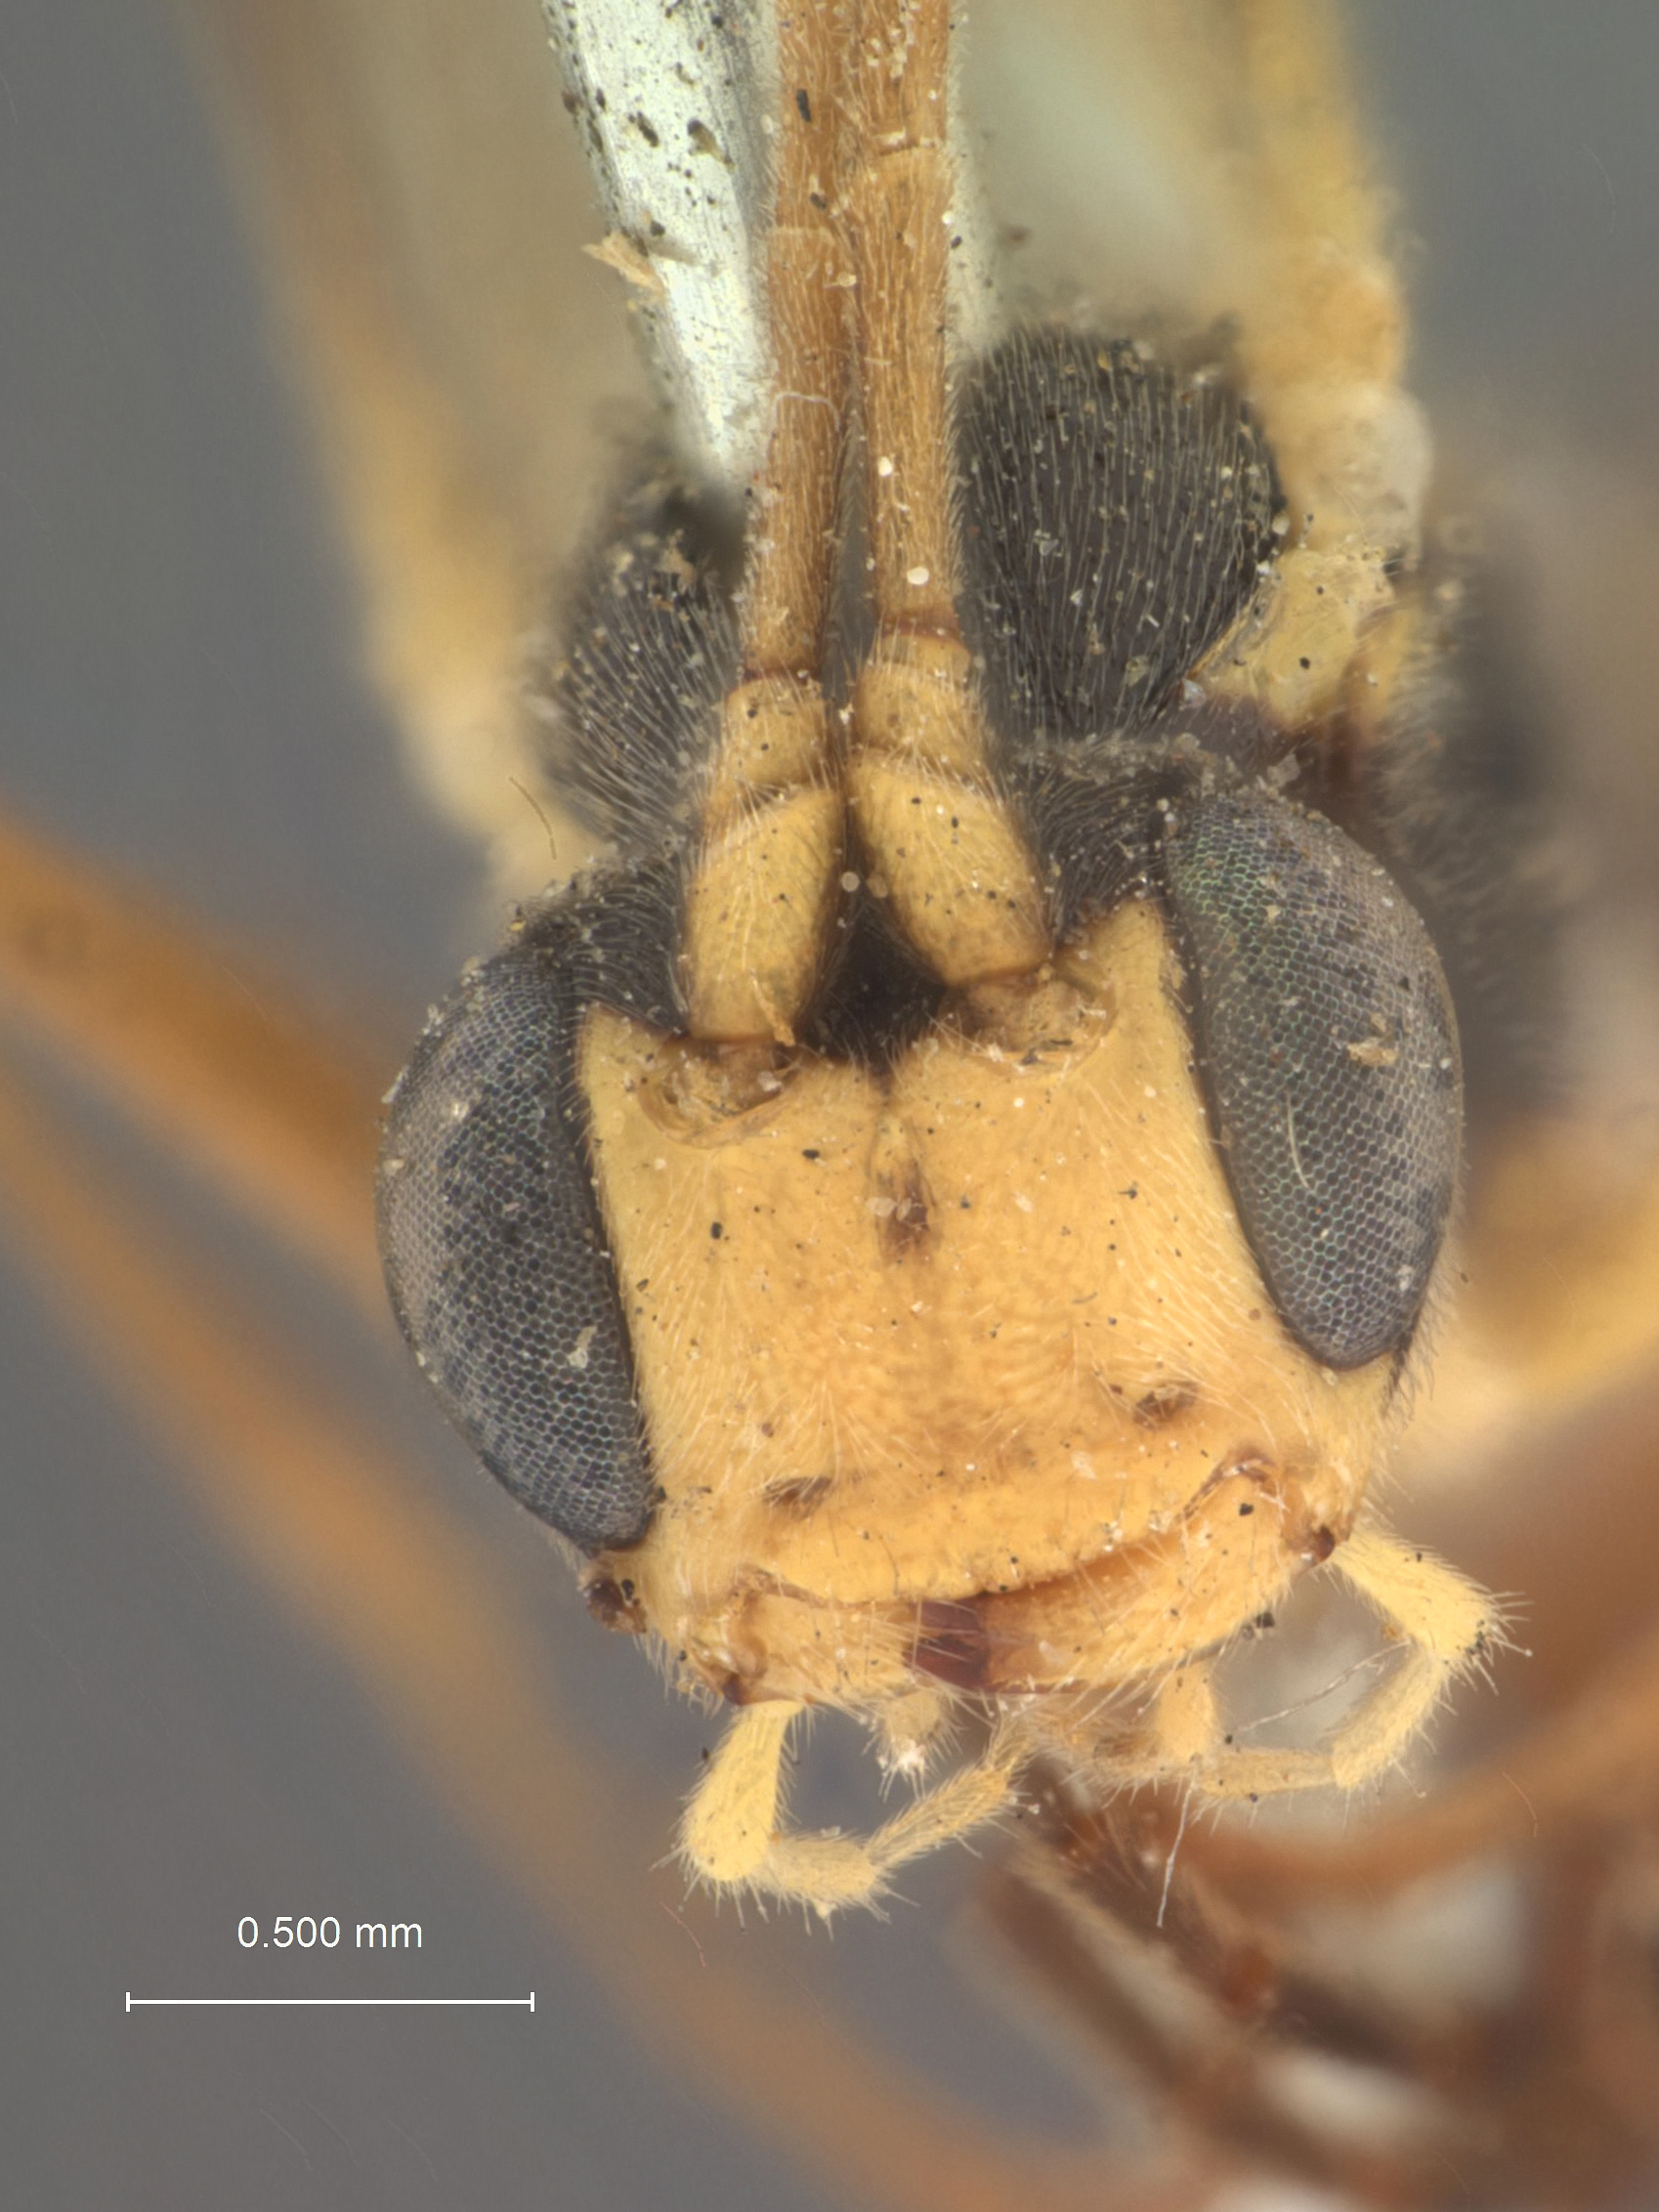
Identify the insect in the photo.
Hypocryptus variegatus
